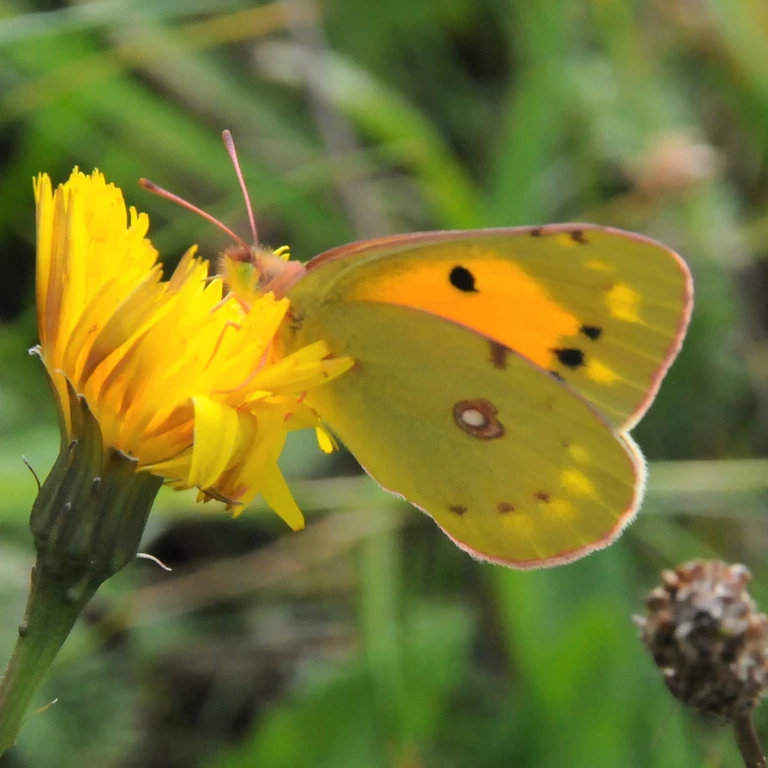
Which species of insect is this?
Colias croceus
